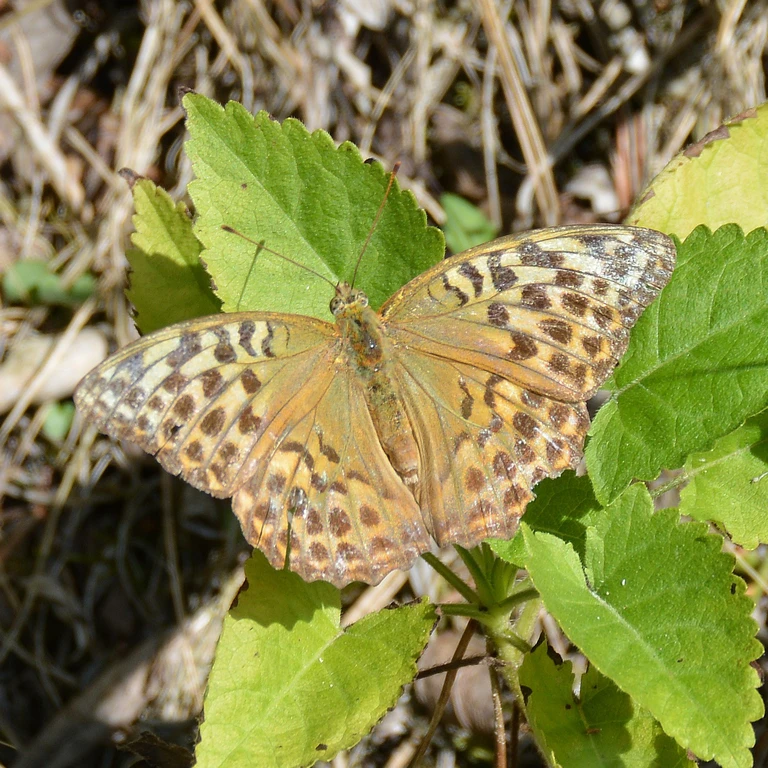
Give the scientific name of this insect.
Argynnis paphia
